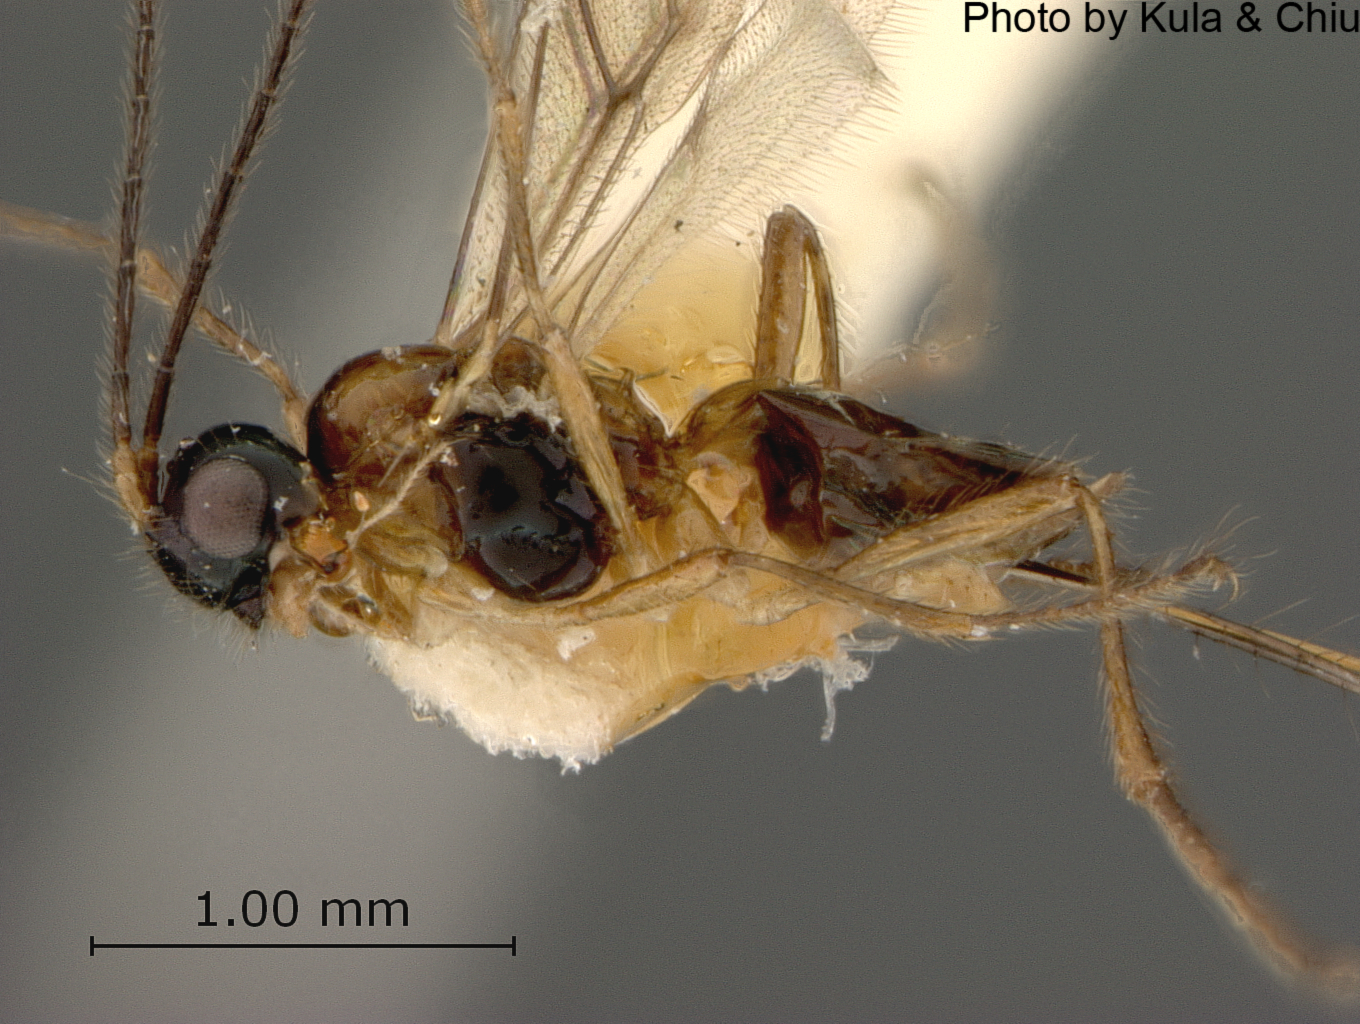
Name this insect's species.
Aphaereta subtropicalis
